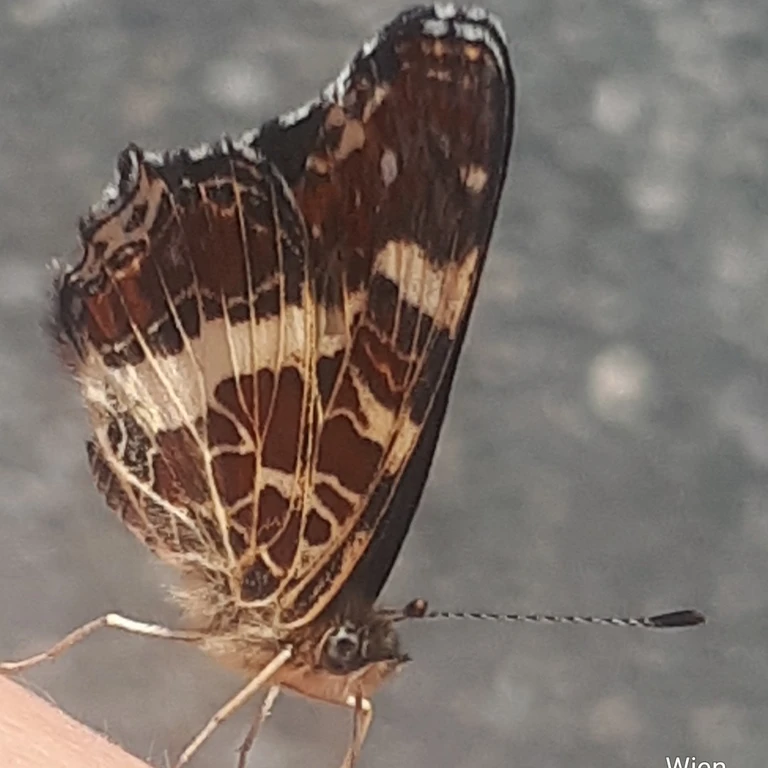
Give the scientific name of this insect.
Araschnia levana
